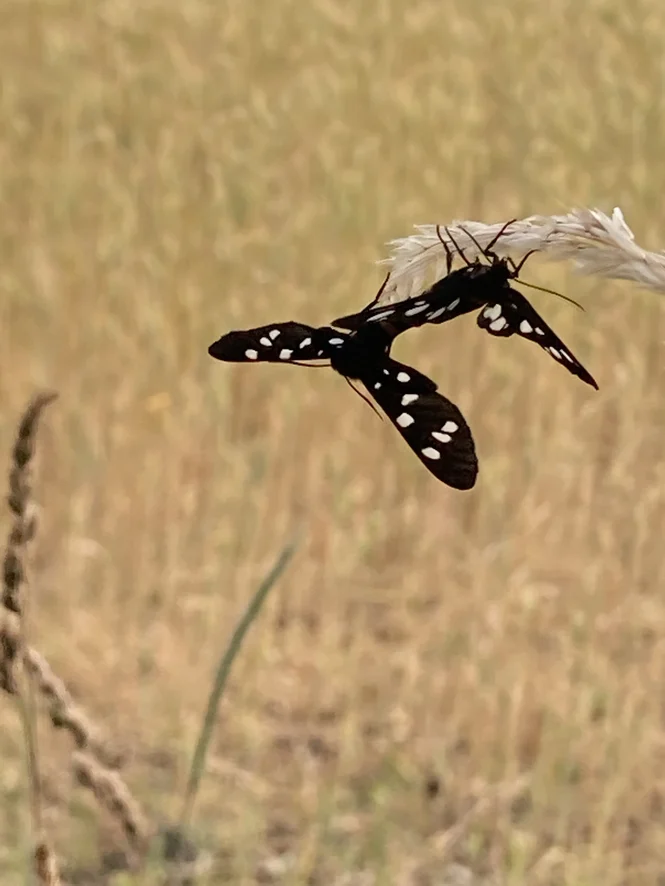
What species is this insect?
Amata phegea
